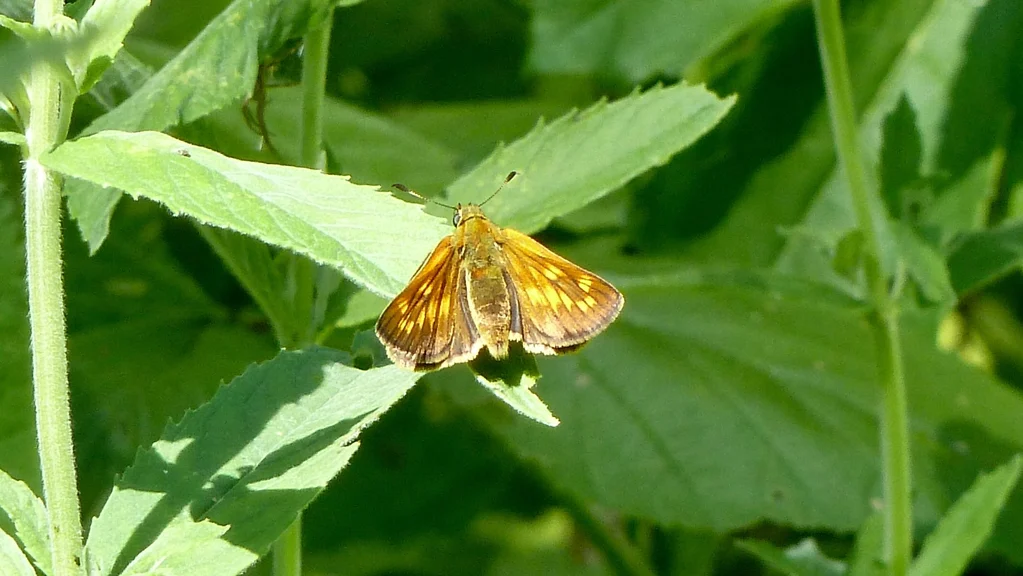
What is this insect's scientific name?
Ochlodes sylvanus (also Ochlodes venata)
